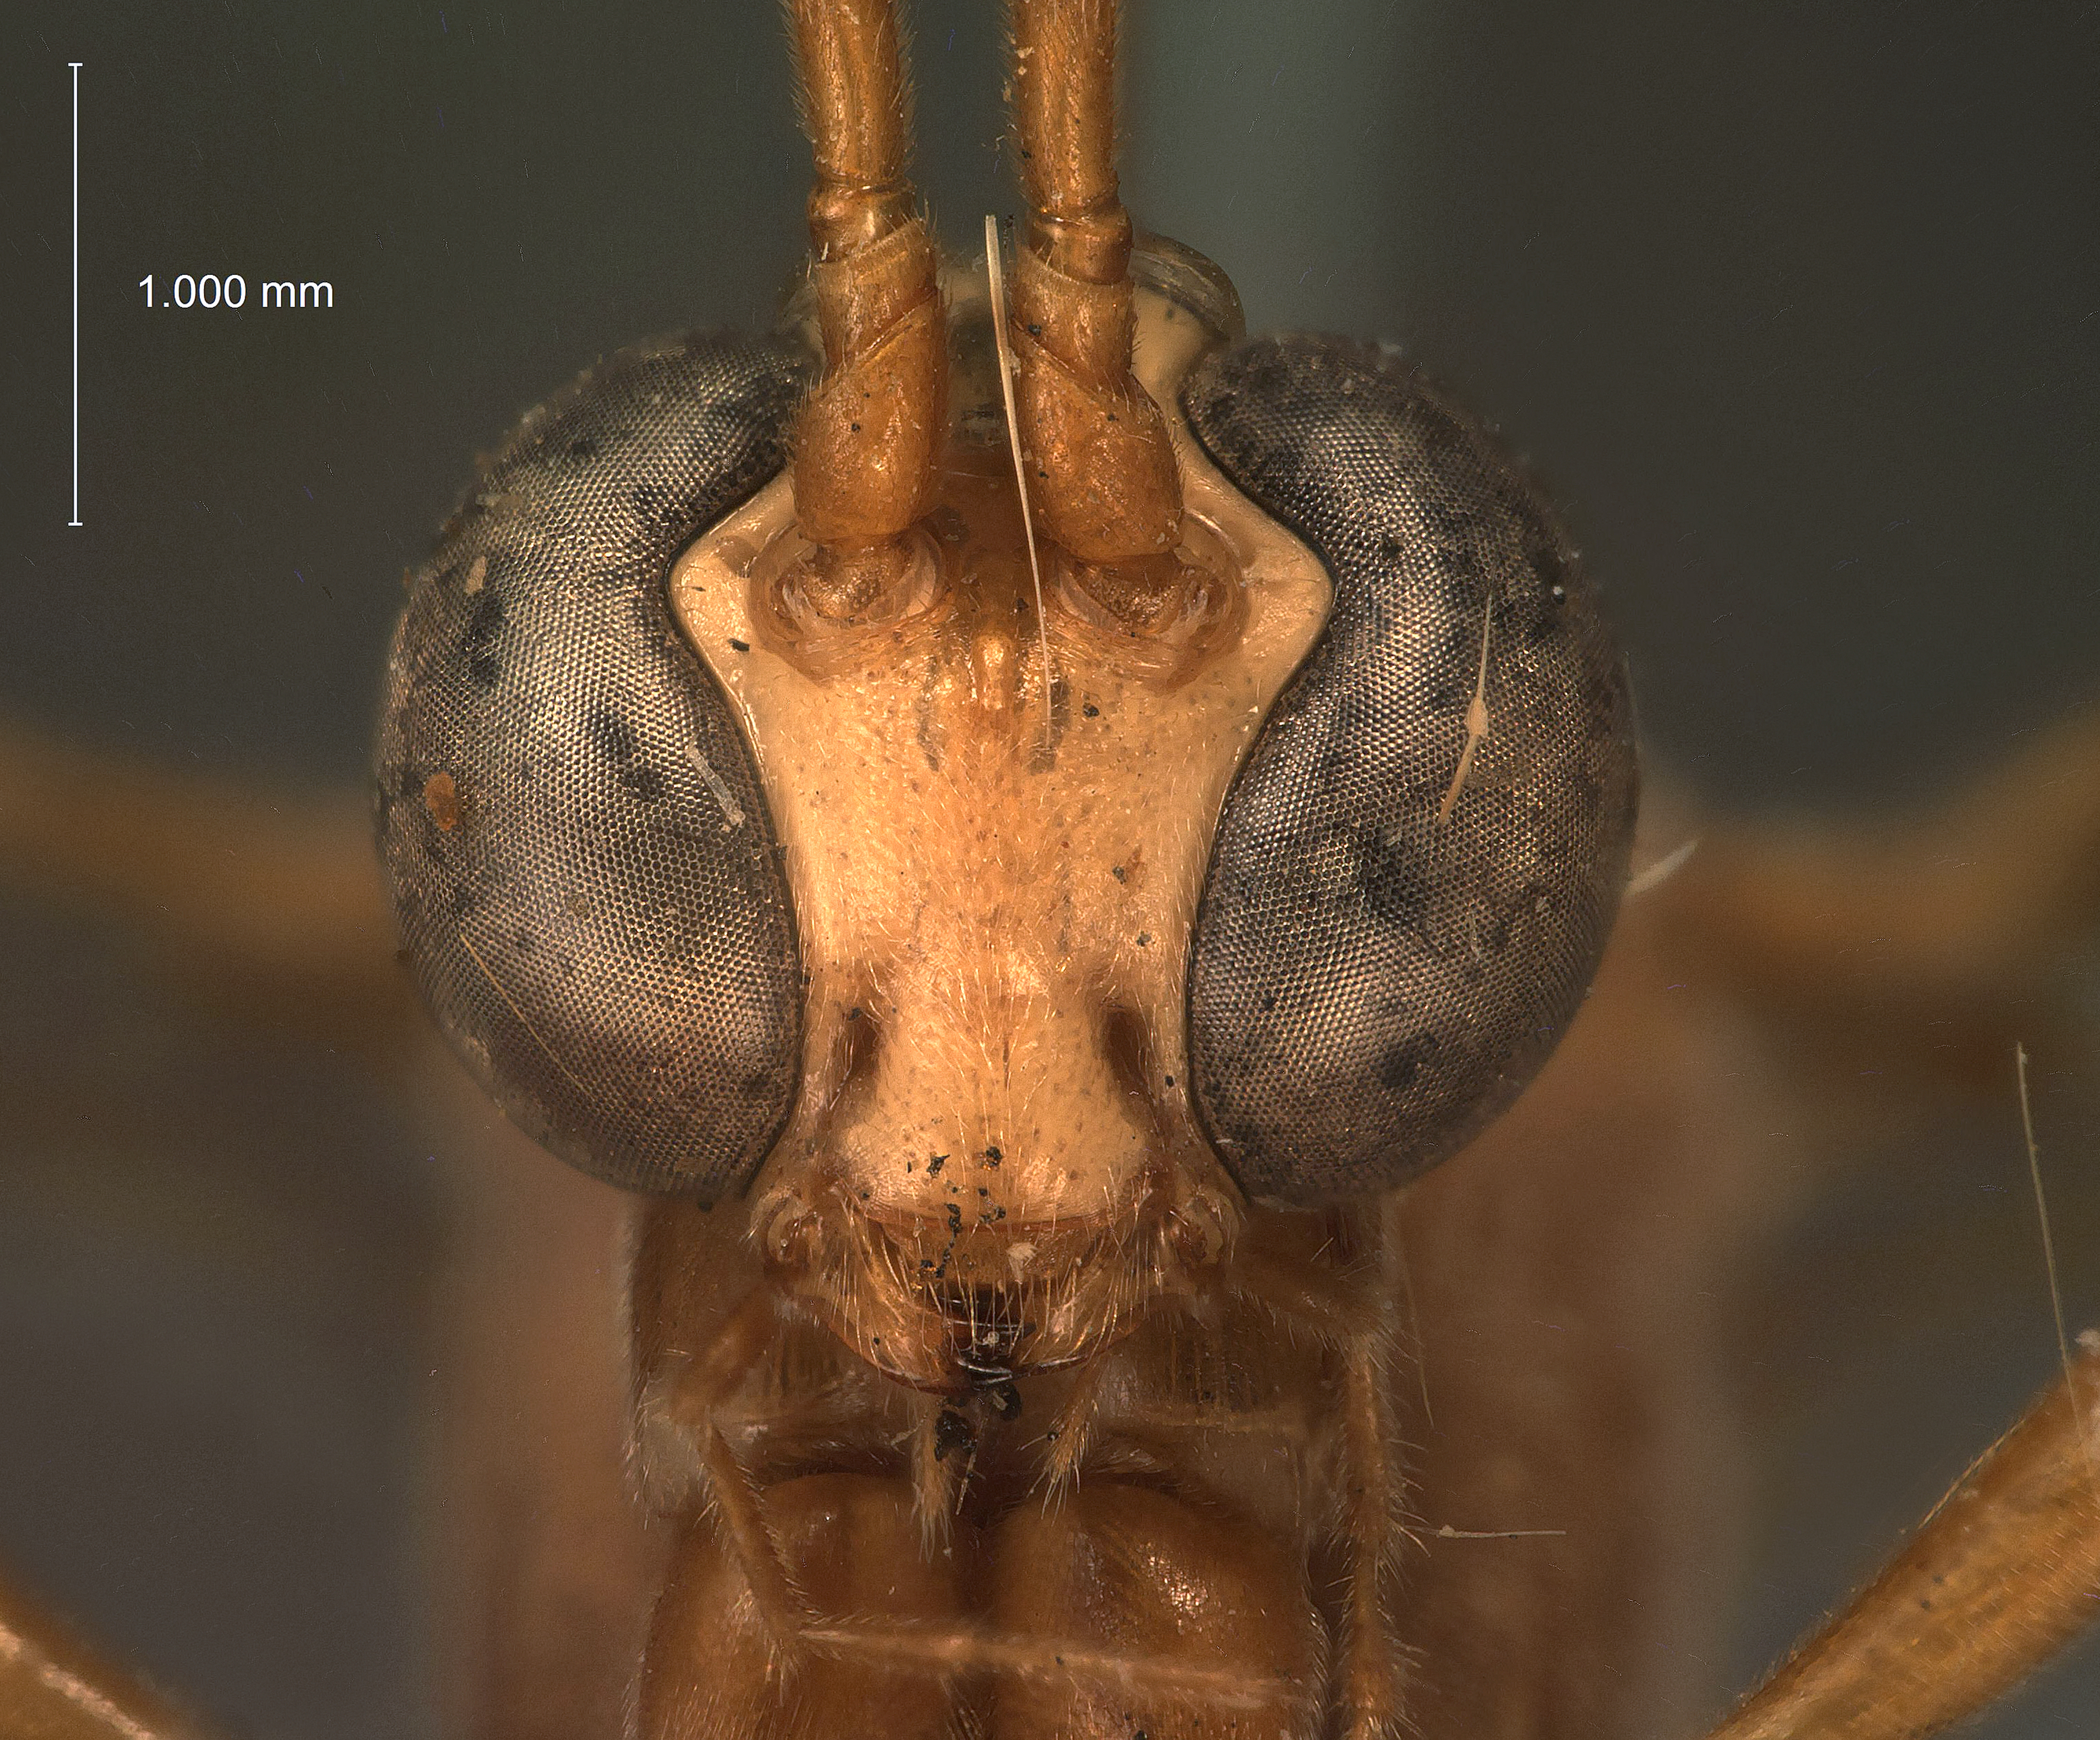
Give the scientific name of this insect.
Eremotylus arctiae
